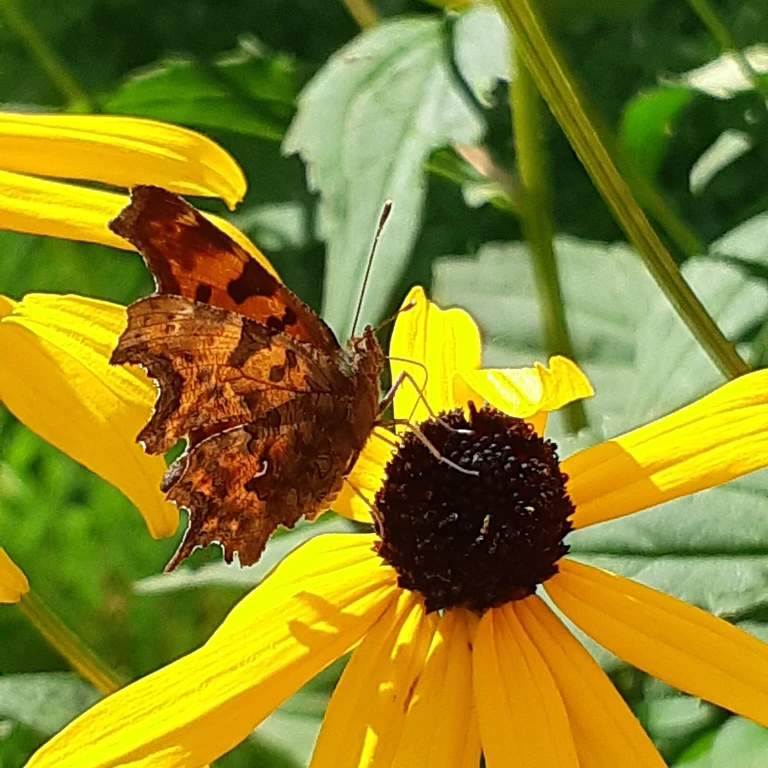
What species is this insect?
Polygonia c-album
